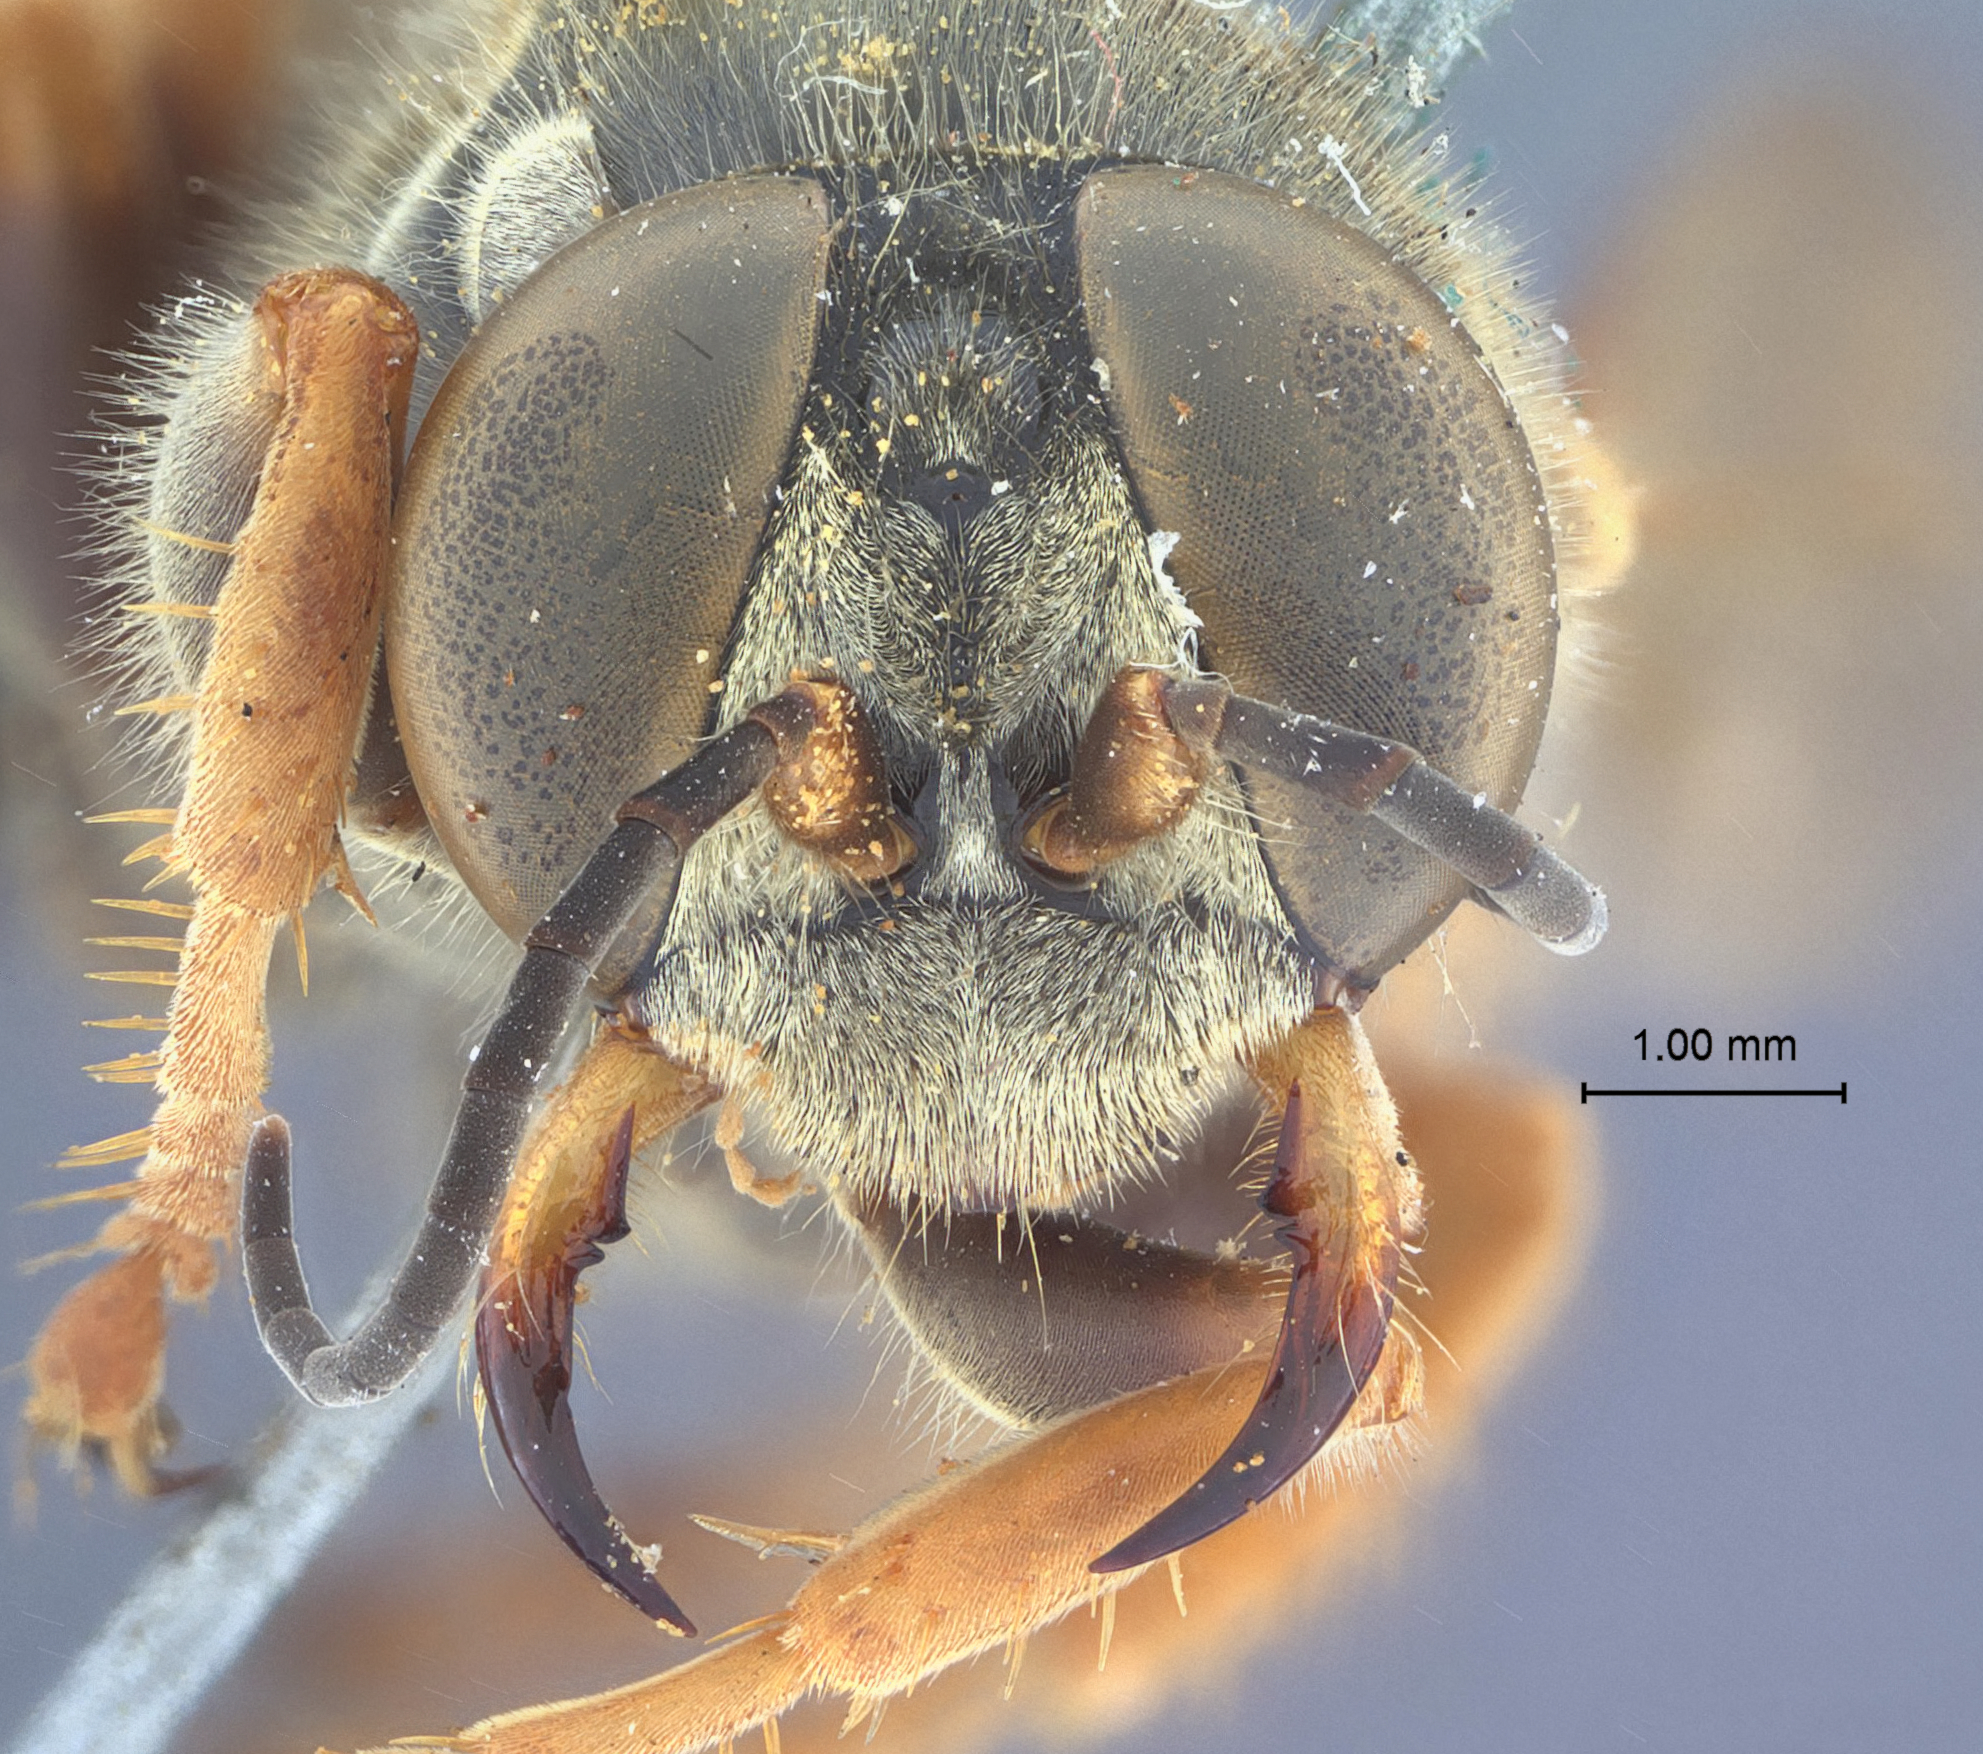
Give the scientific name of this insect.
Tachytes calcaratus
